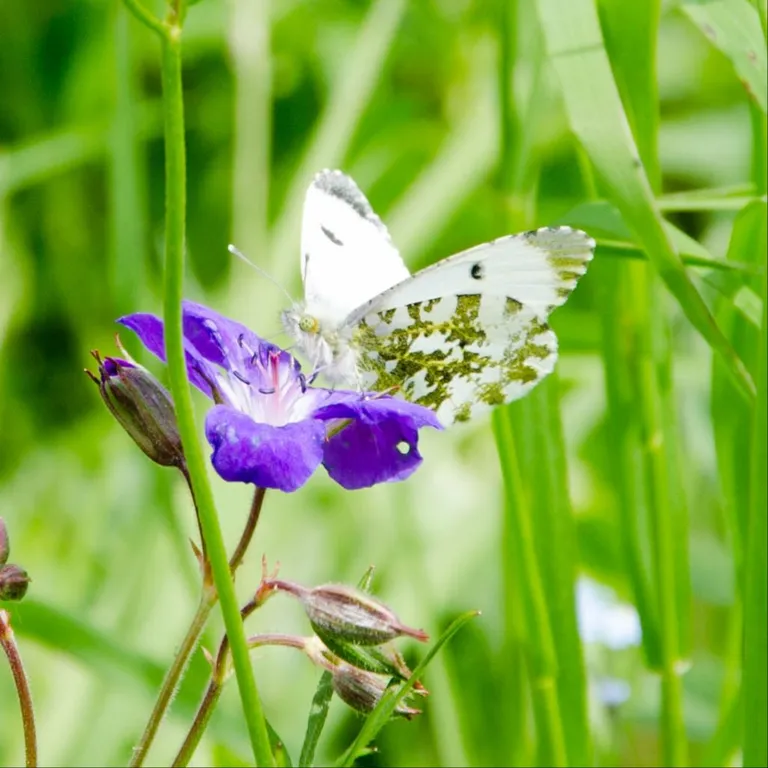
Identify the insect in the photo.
Anthocharis cardamines
